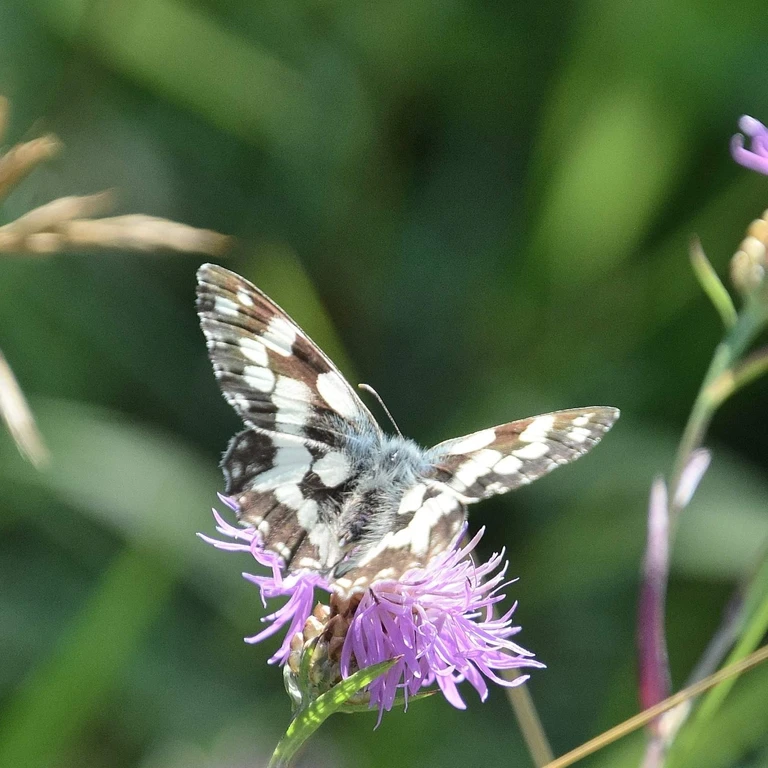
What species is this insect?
Melanargia galathea
